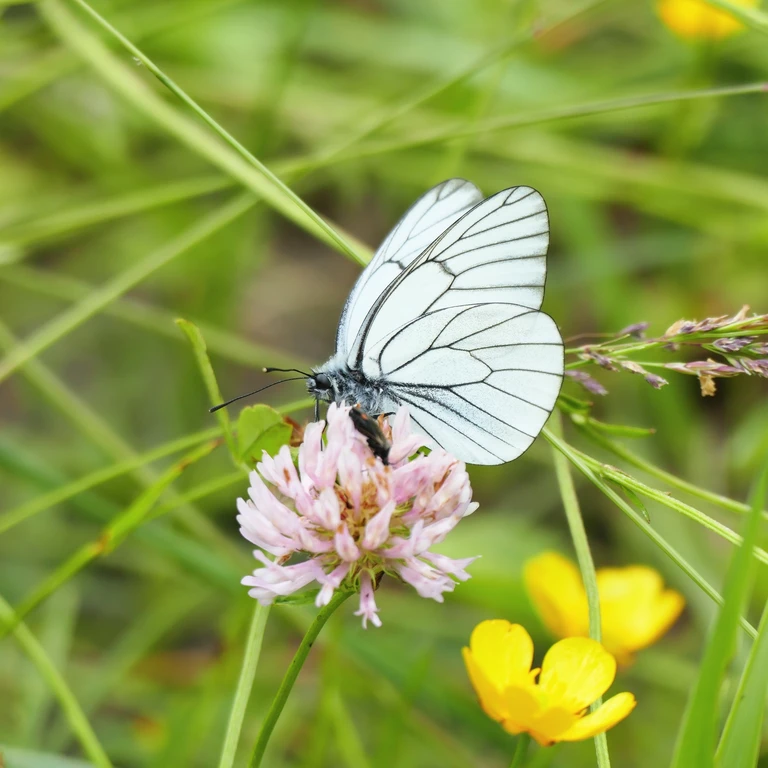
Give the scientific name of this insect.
Aporia crataegi
